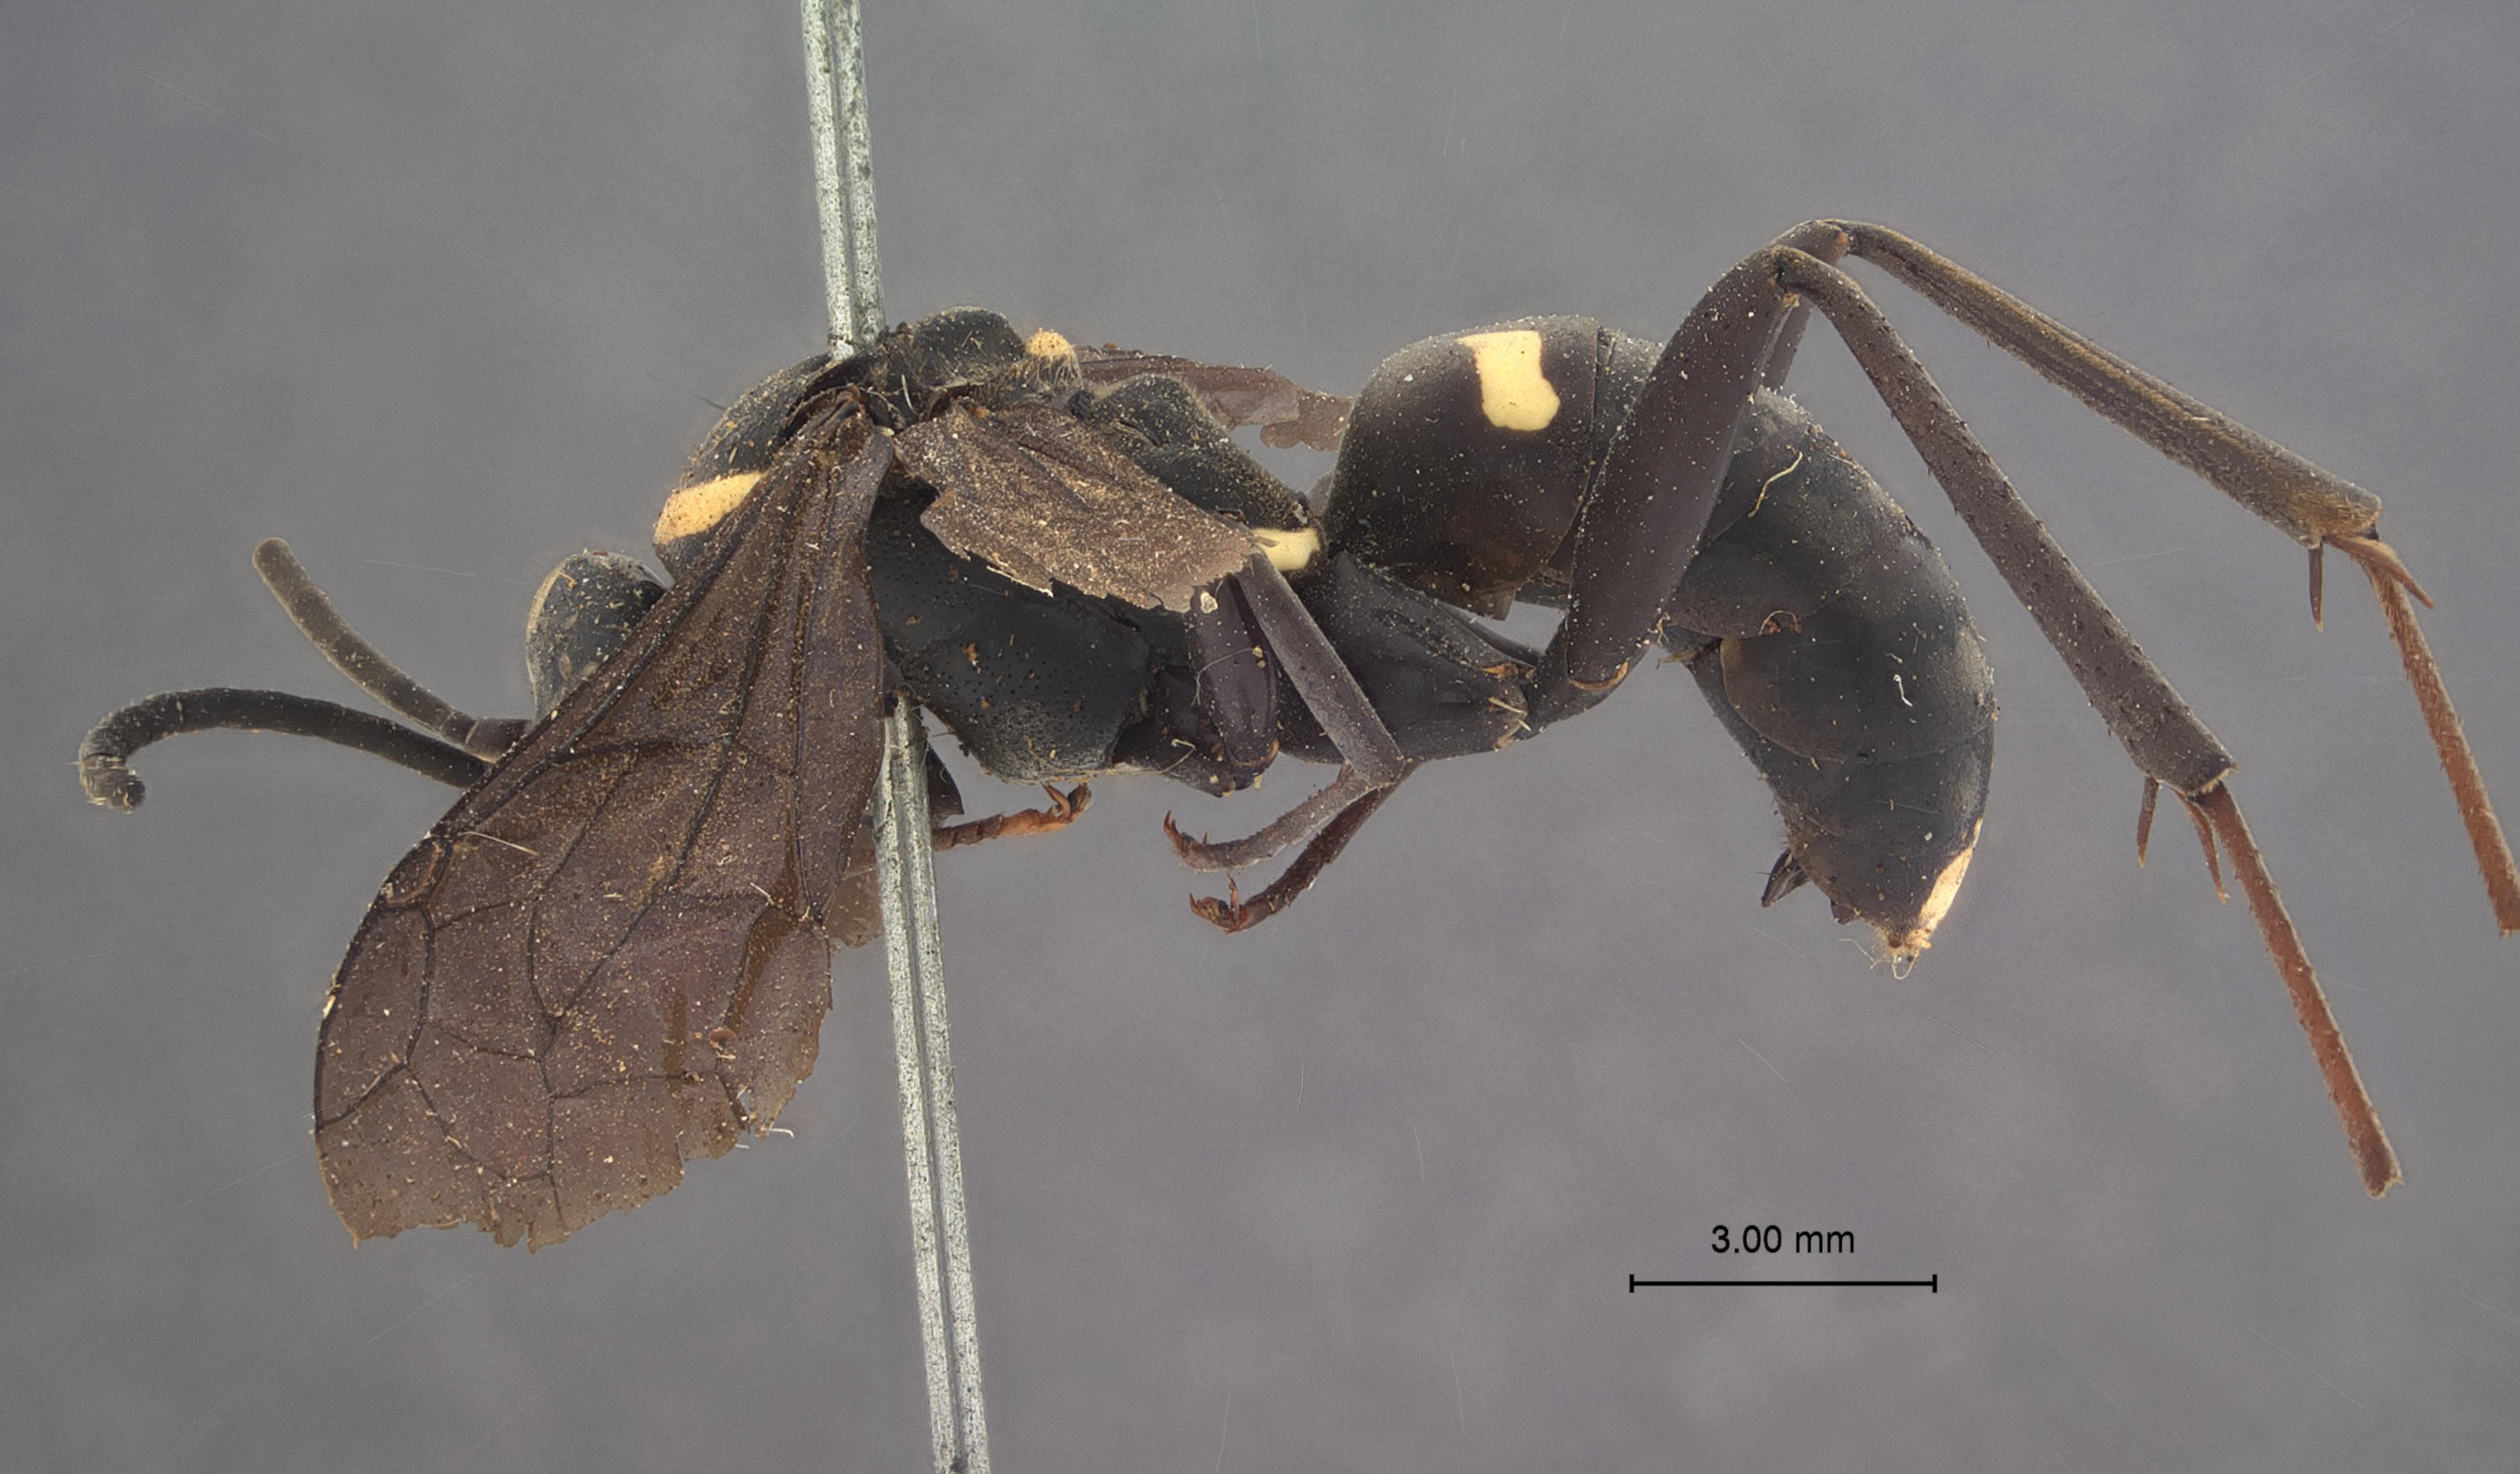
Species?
Ceropales texana
